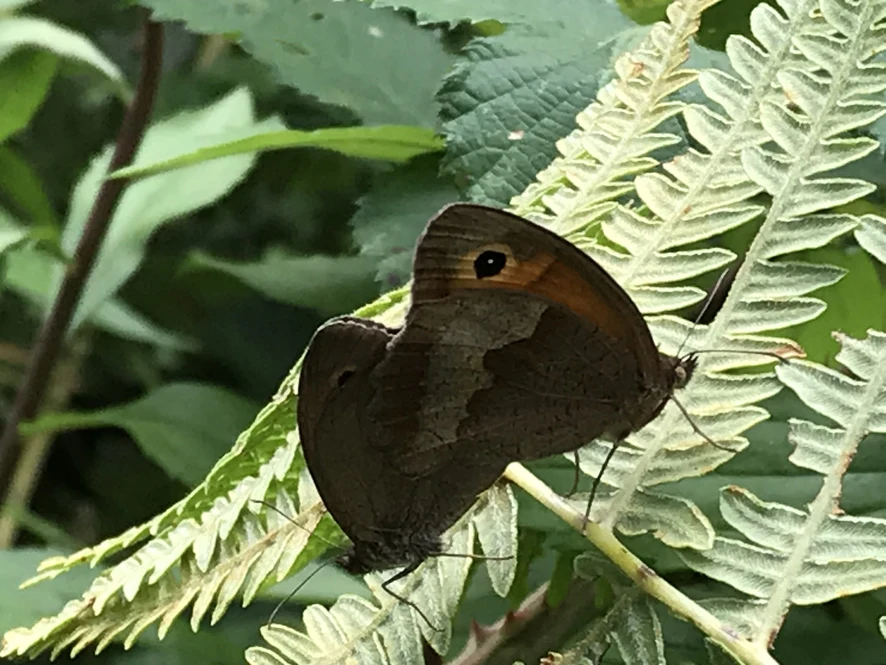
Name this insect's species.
Maniola jurtina
